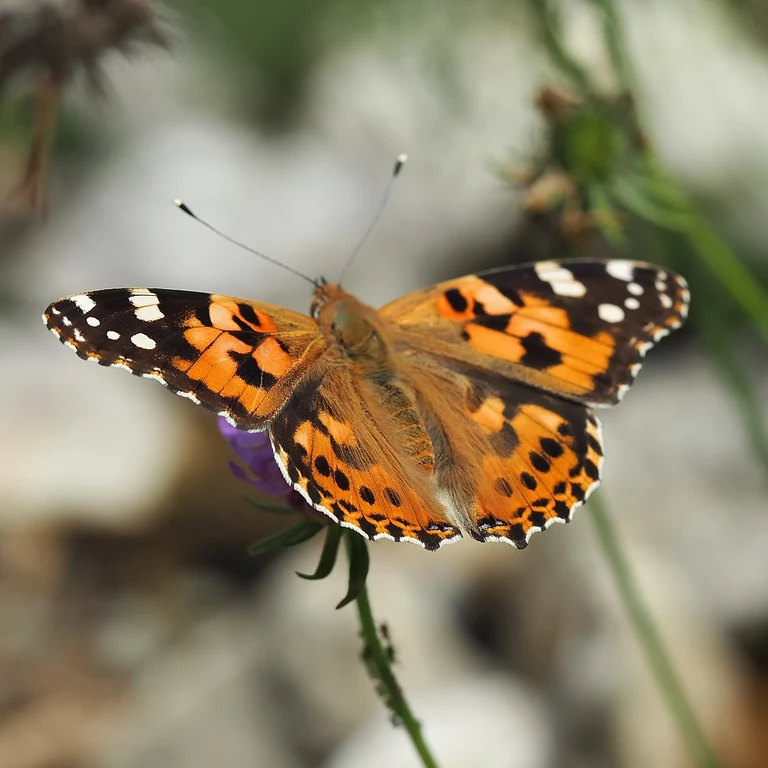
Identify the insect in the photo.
Vanessa cardui
